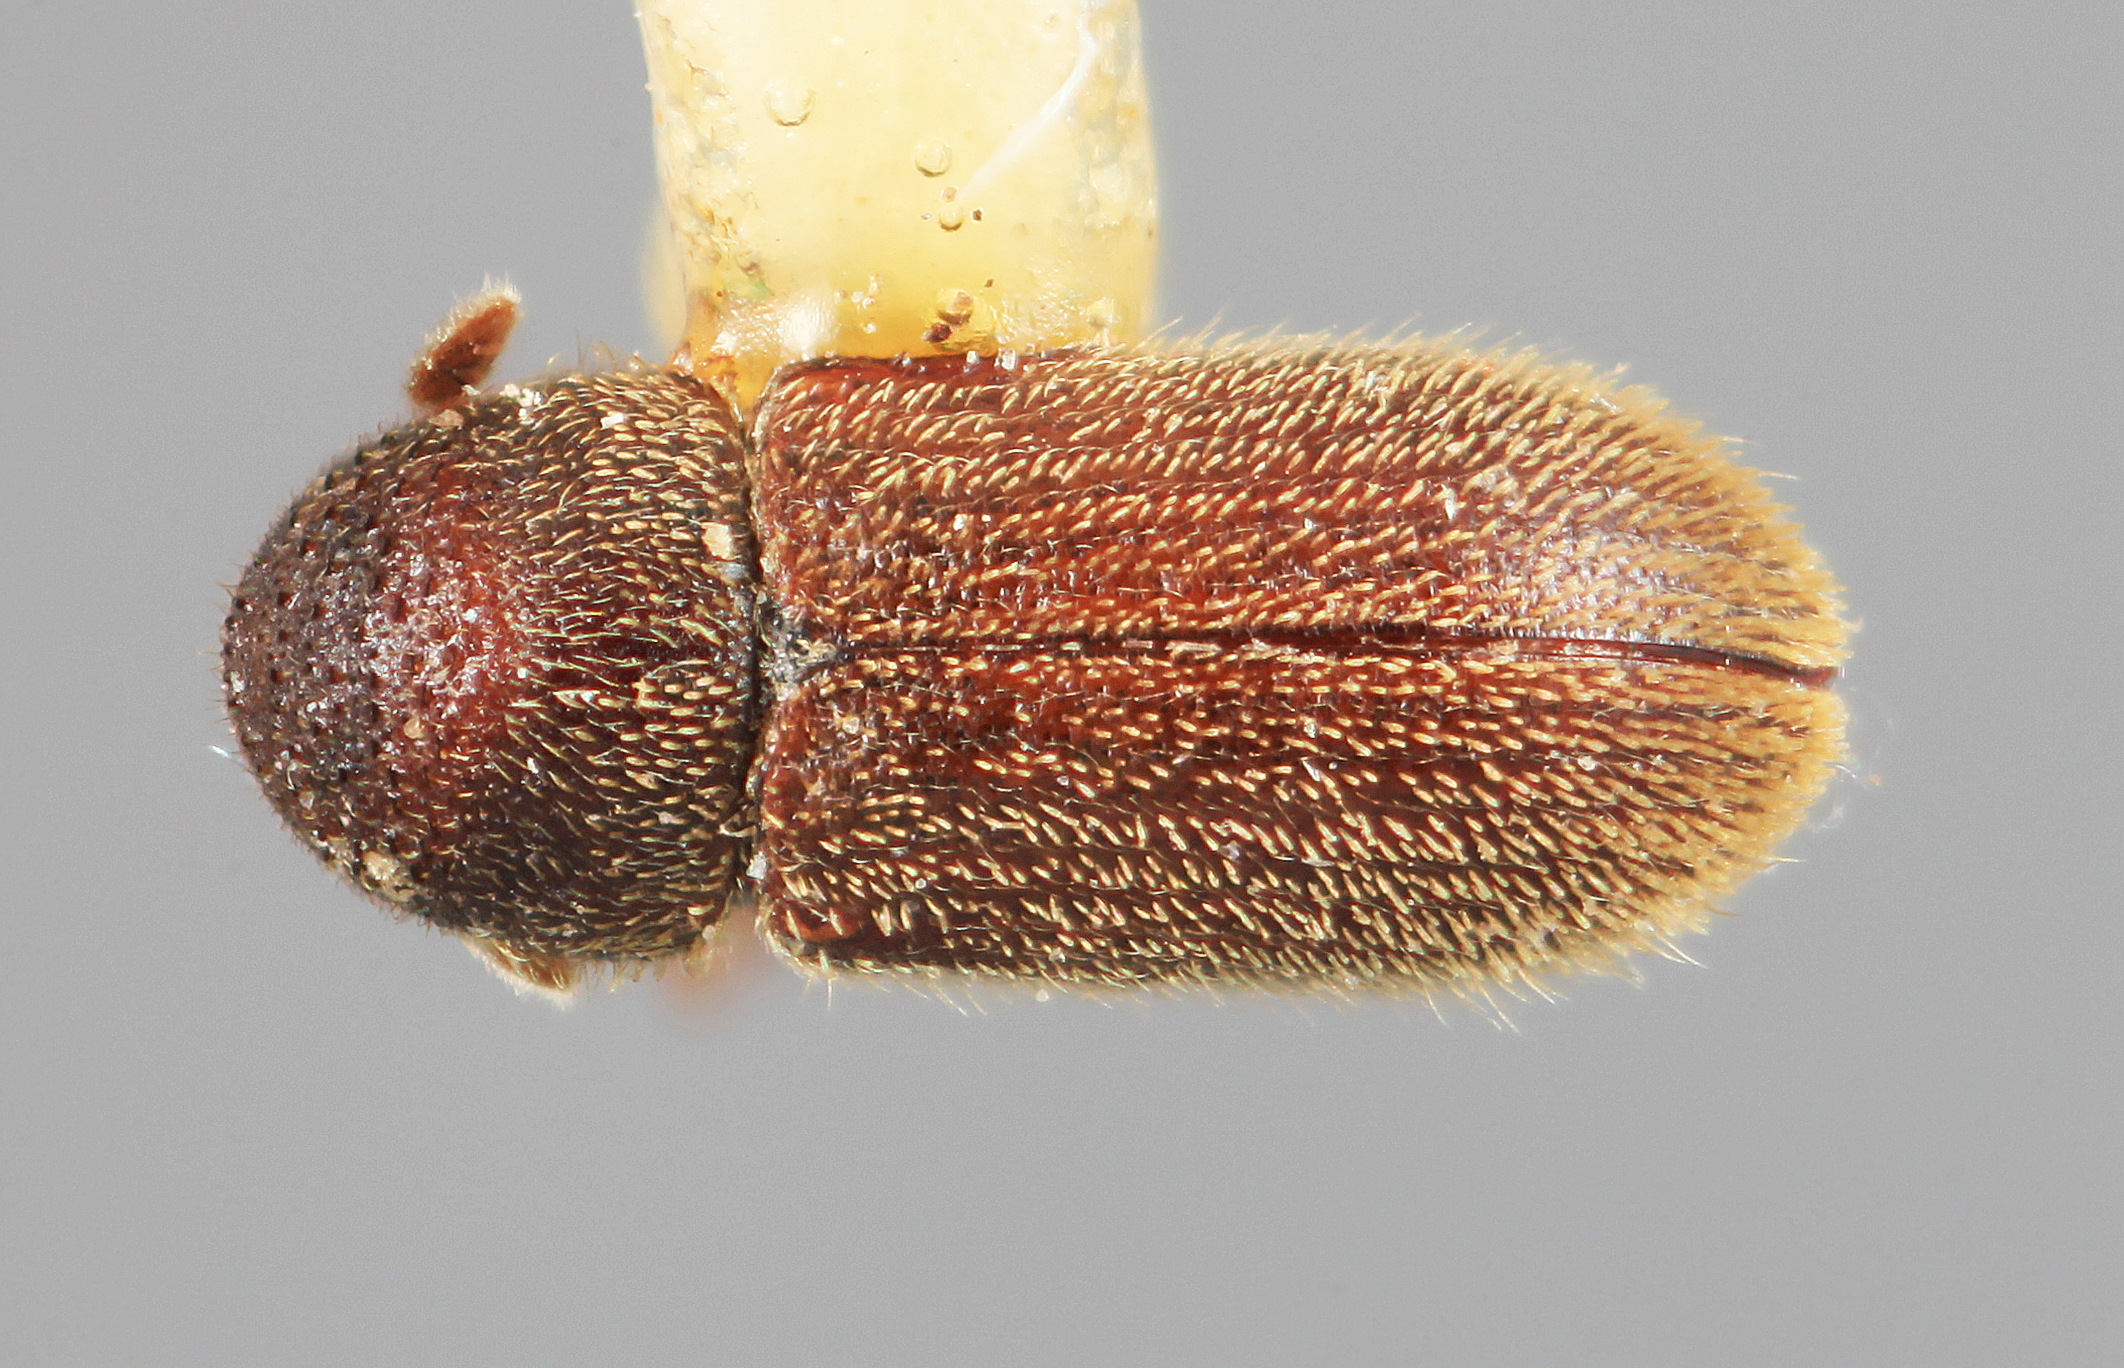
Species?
Stegomerus montanus
